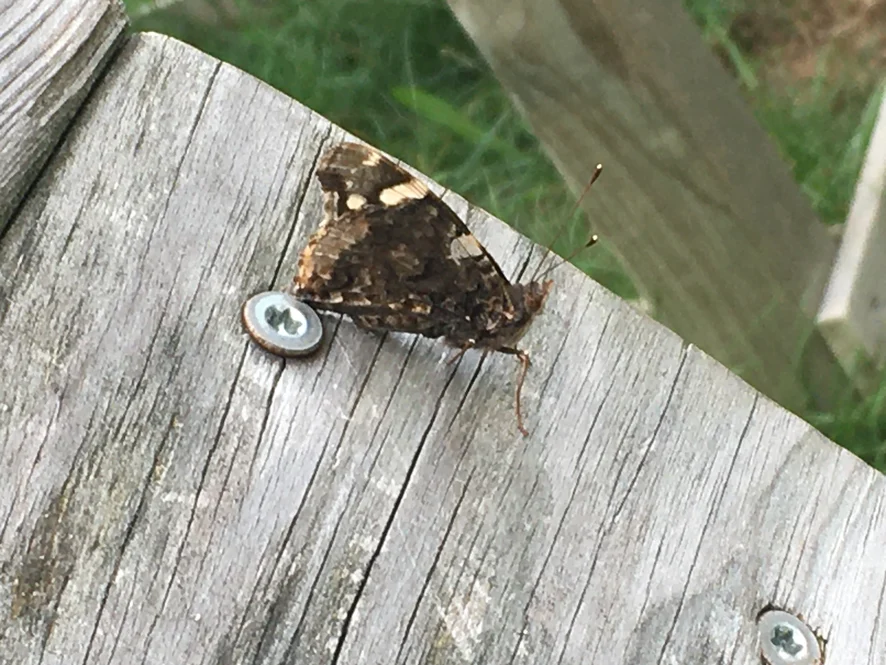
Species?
Vanessa atalanta
